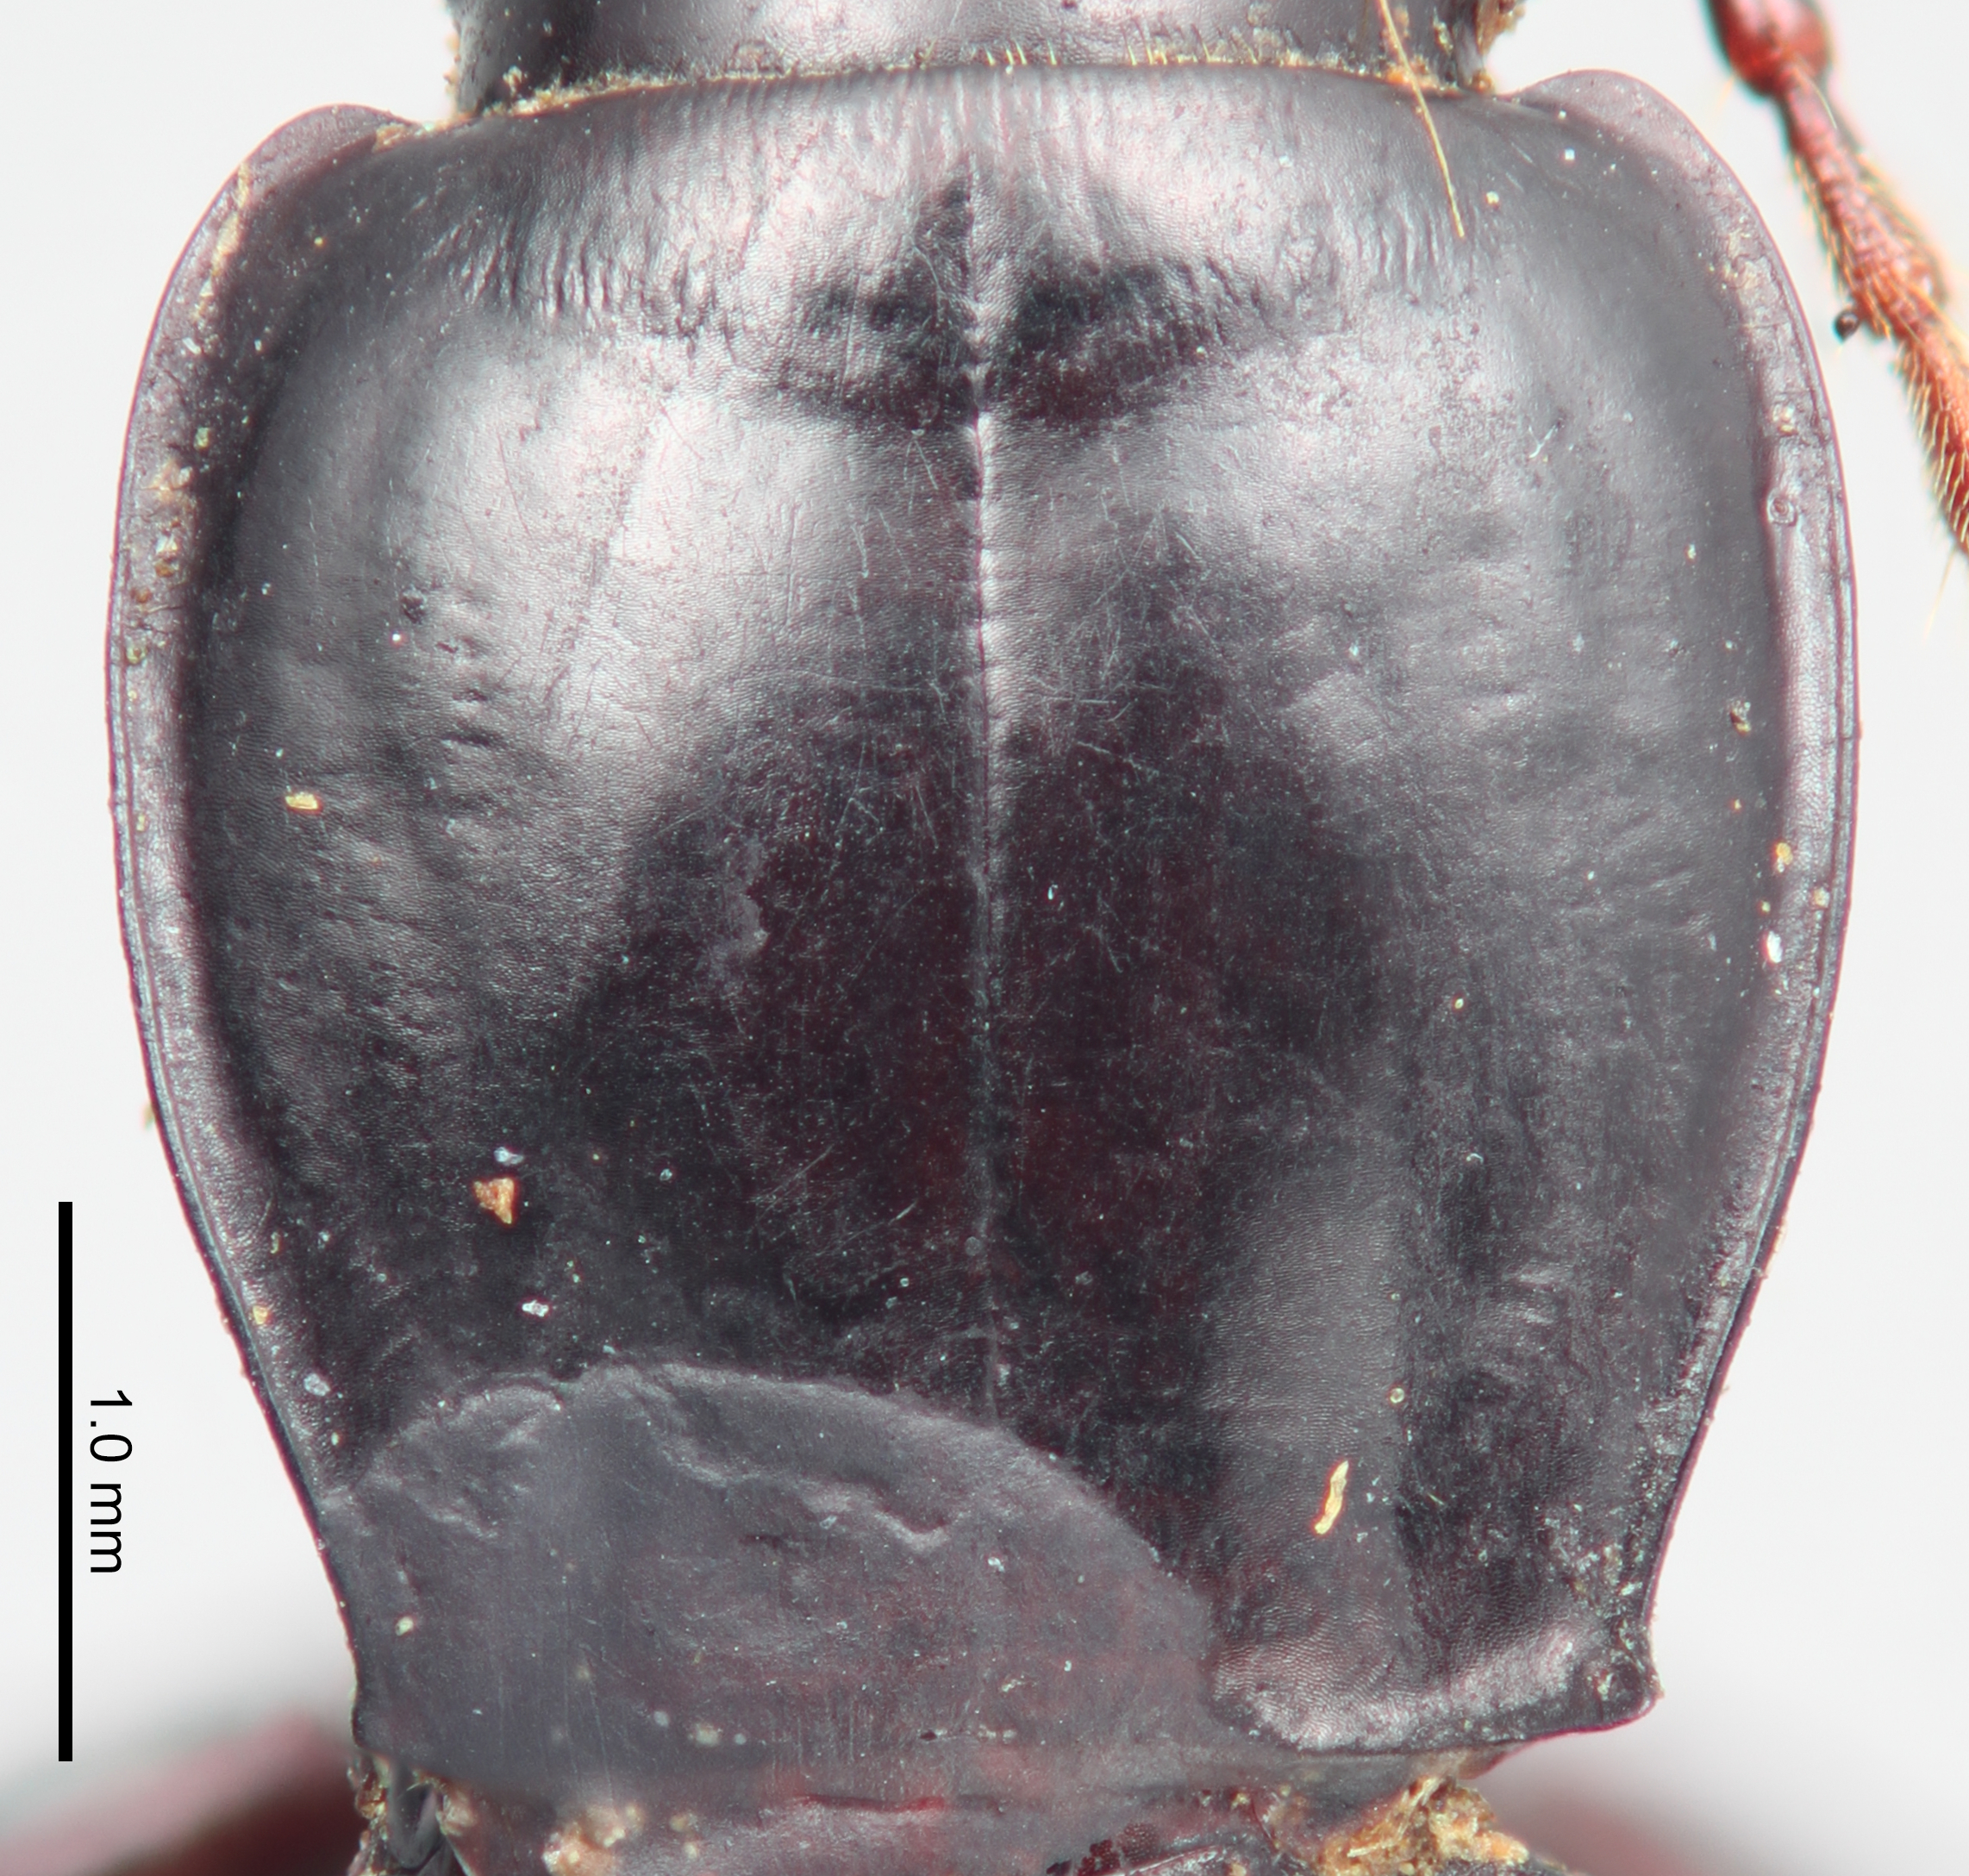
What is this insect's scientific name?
Pterostichus sponsor
